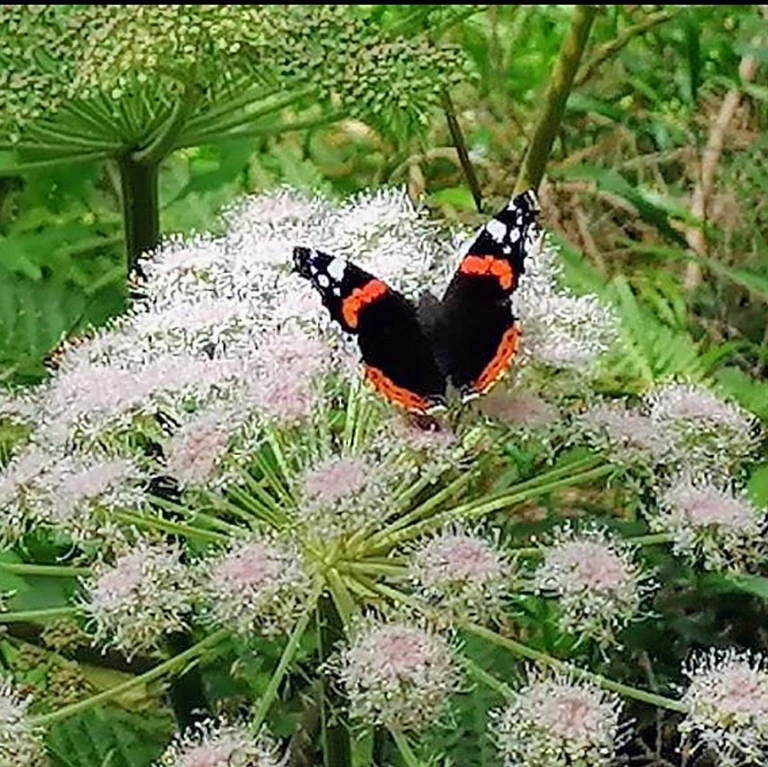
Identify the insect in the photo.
Vanessa atalanta
